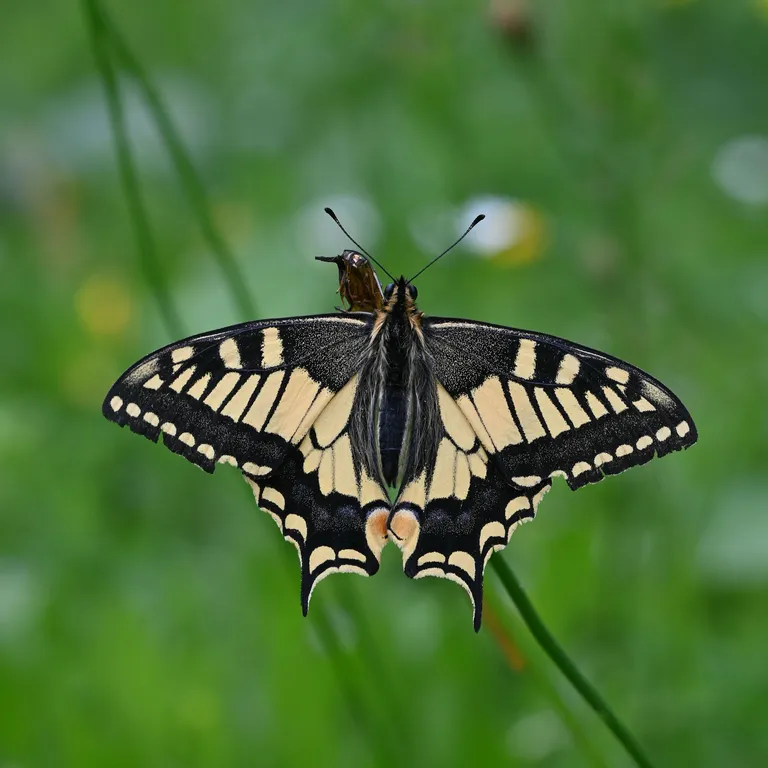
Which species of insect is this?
Papilio machaon
